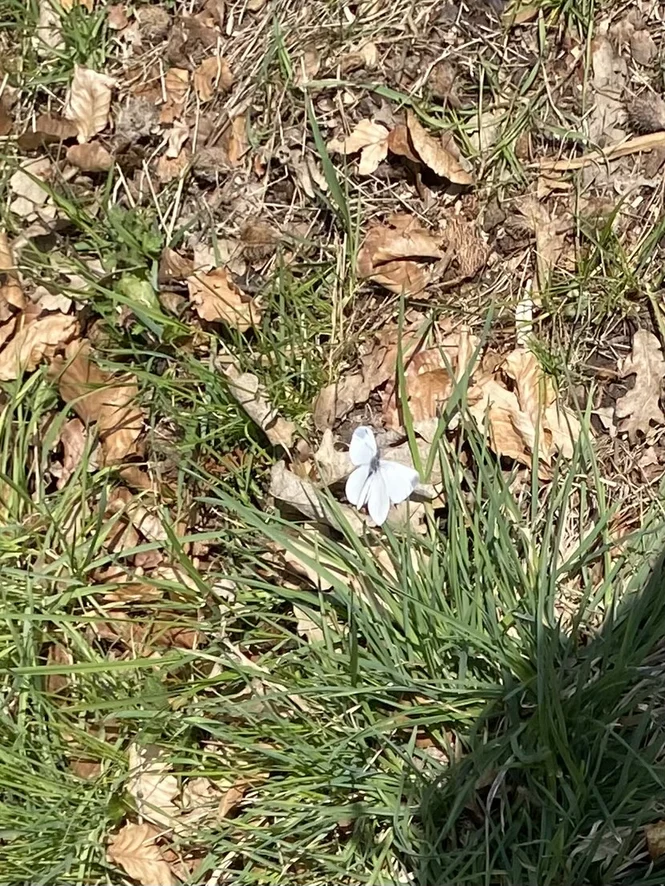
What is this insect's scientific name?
Leptidea sinapis/juvernica
